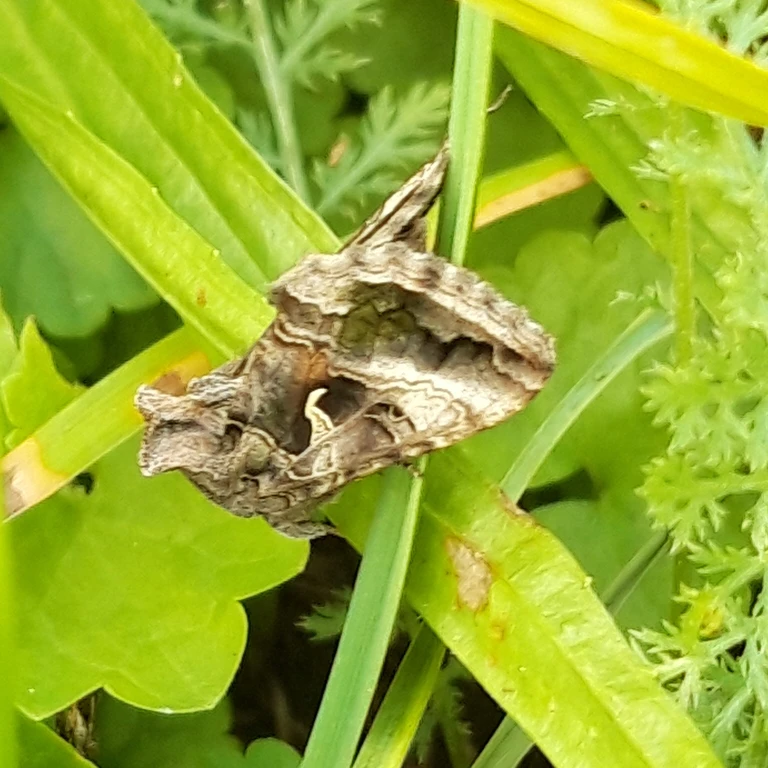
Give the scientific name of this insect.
Autographa gamma
